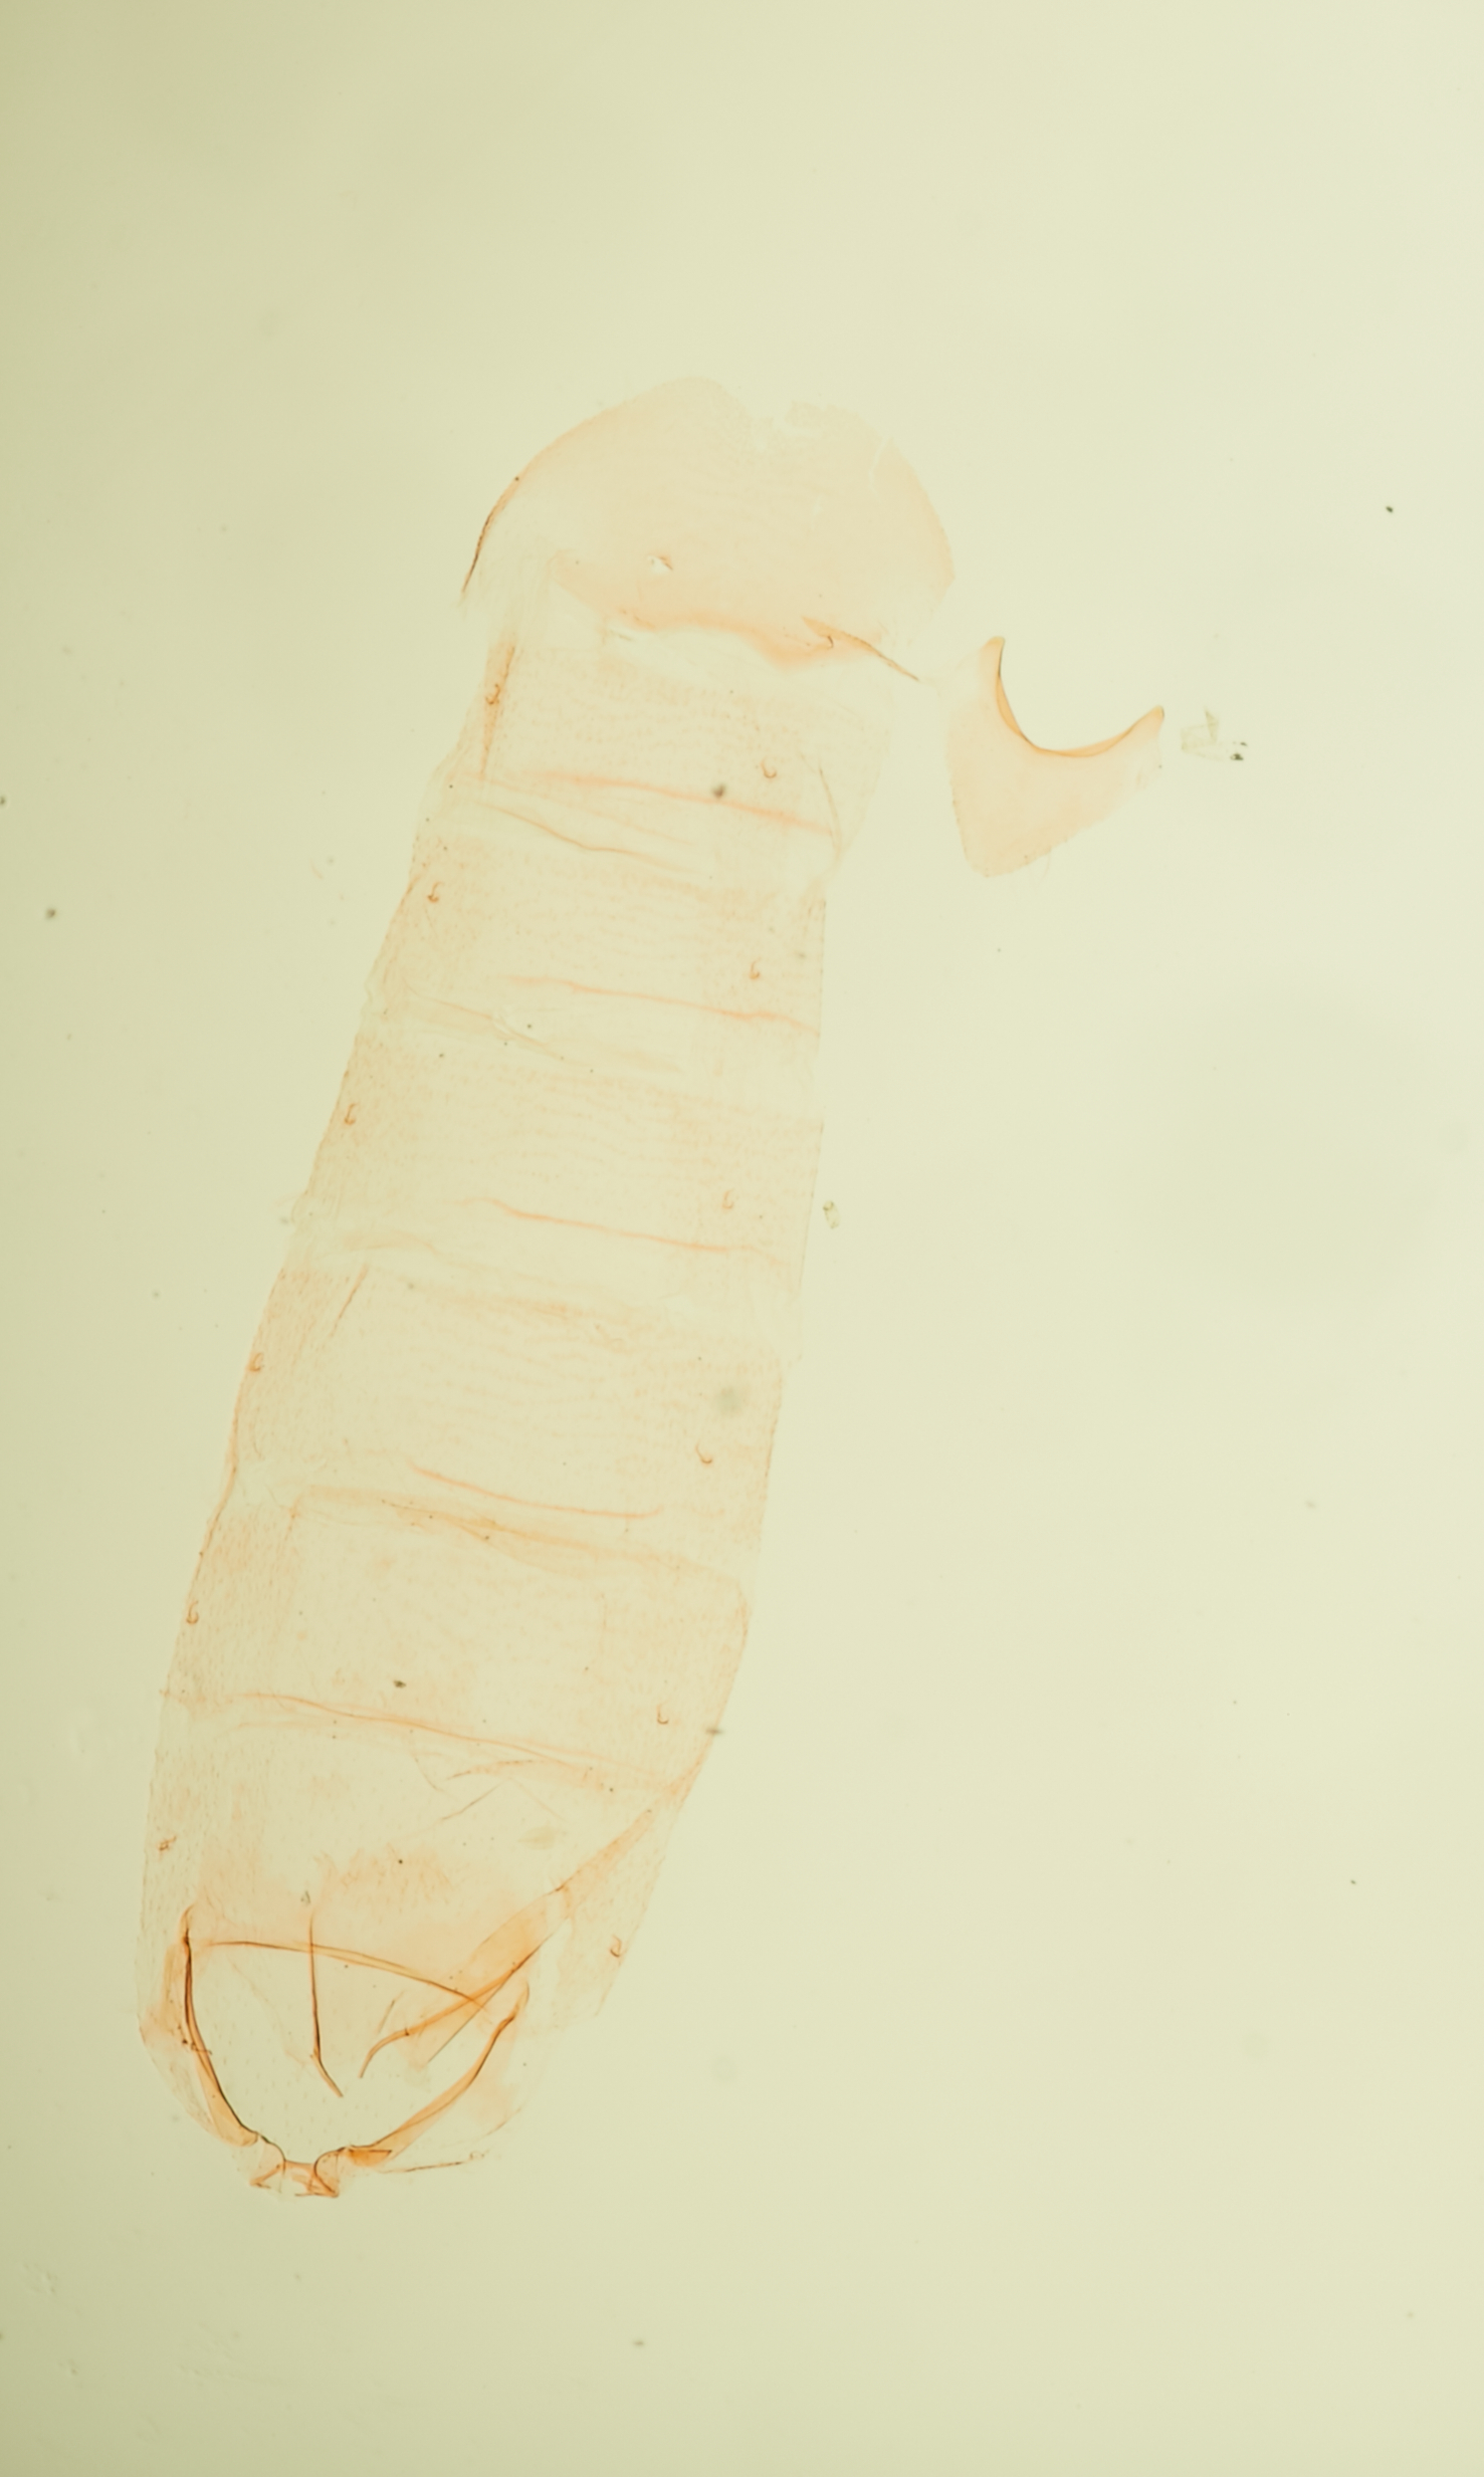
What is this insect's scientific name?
Chionodes sanator
